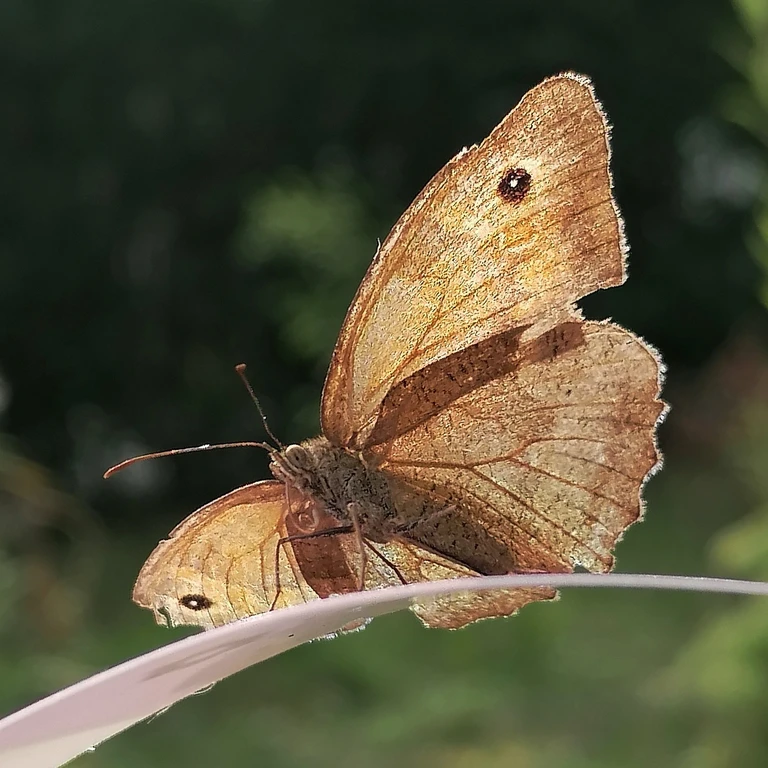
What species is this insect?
Maniola jurtina
